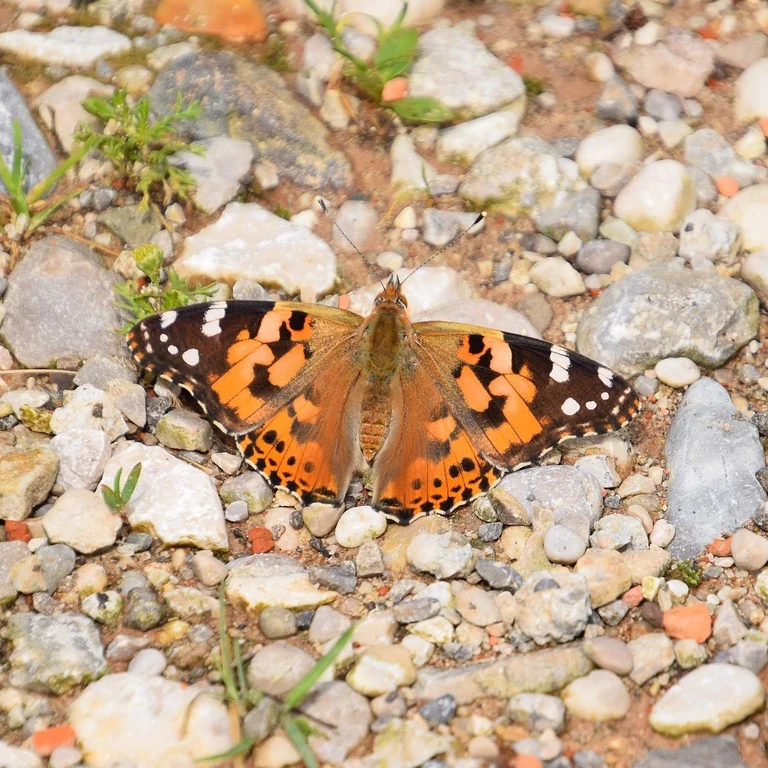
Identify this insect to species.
Vanessa cardui
